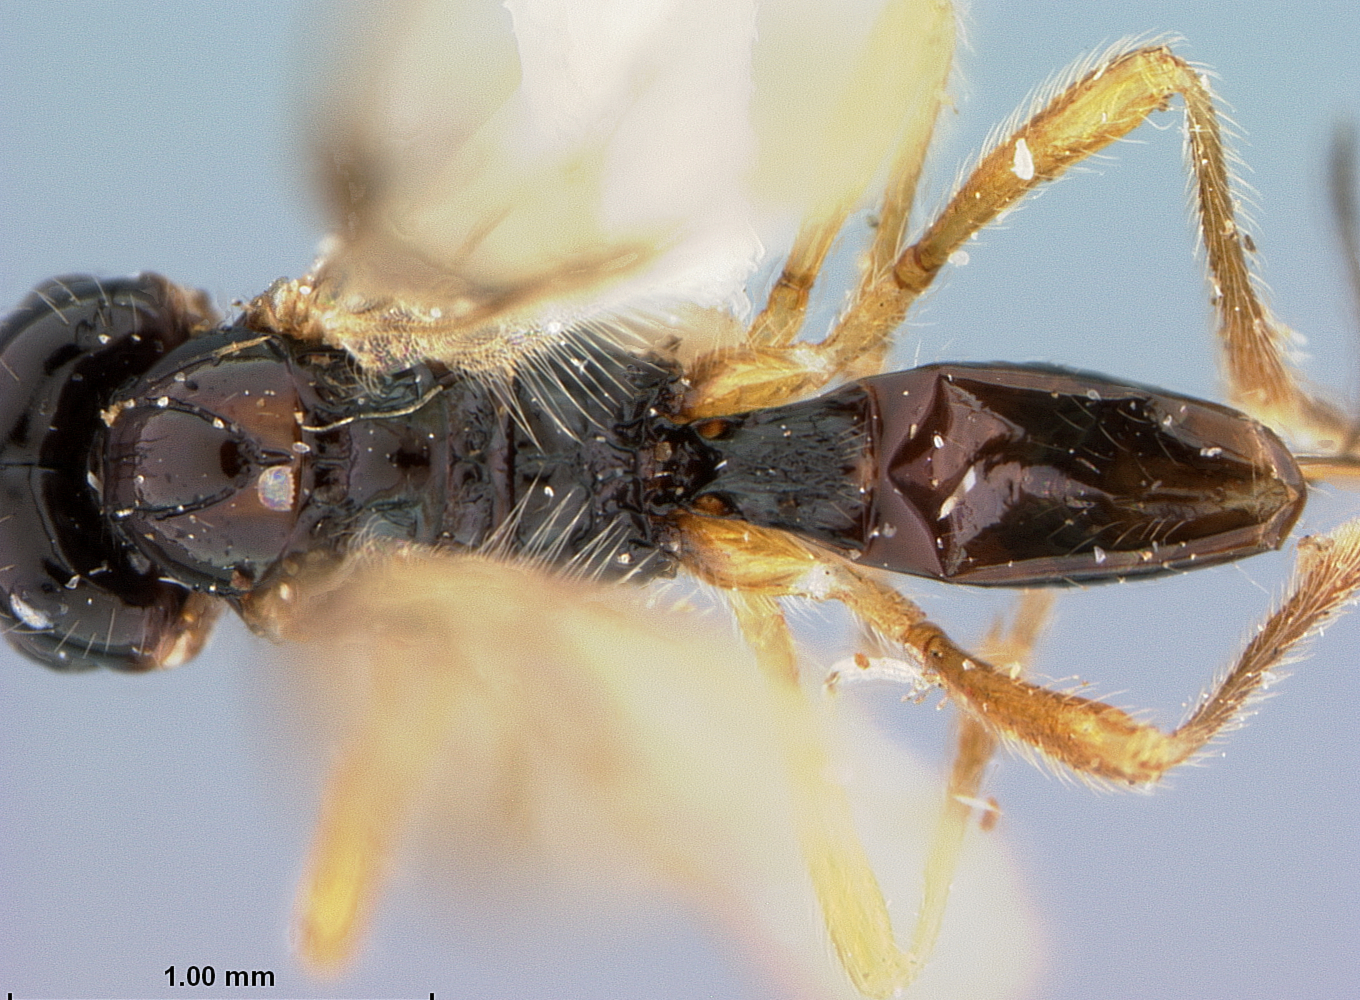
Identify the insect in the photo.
Phaenocarpa raptatrix
